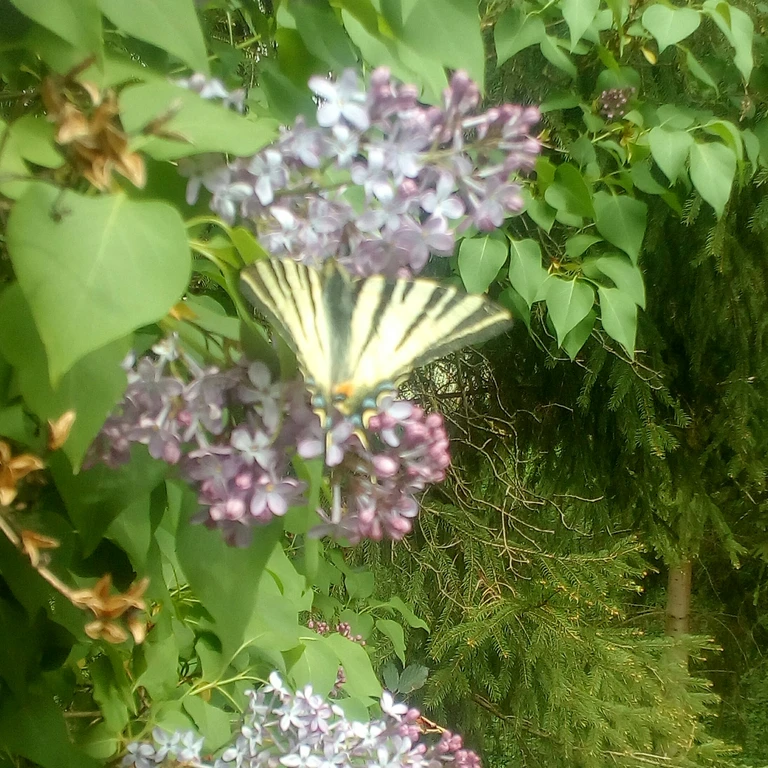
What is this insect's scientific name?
Iphiclides podalirius
